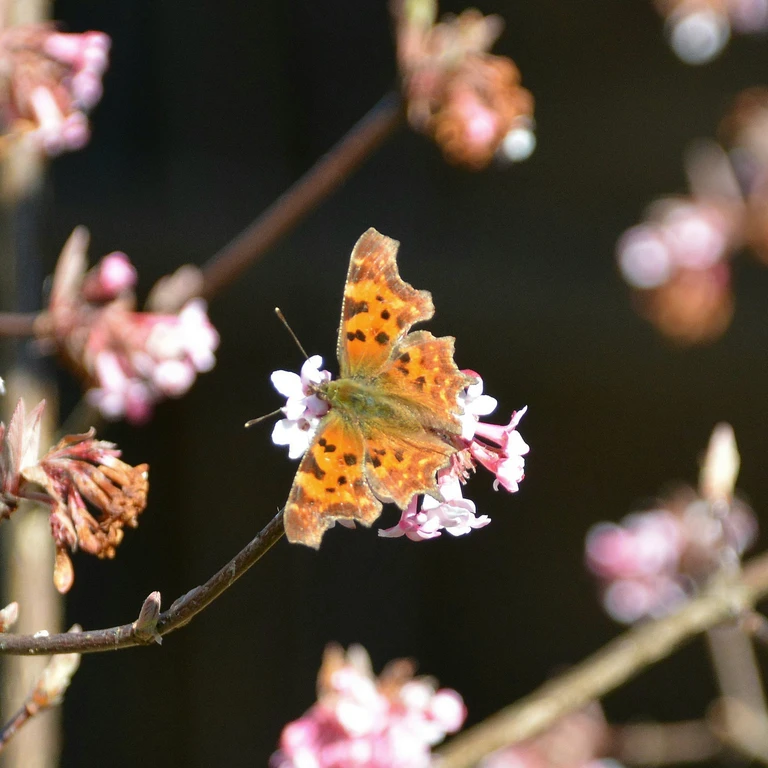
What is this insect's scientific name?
Polygonia c-album
